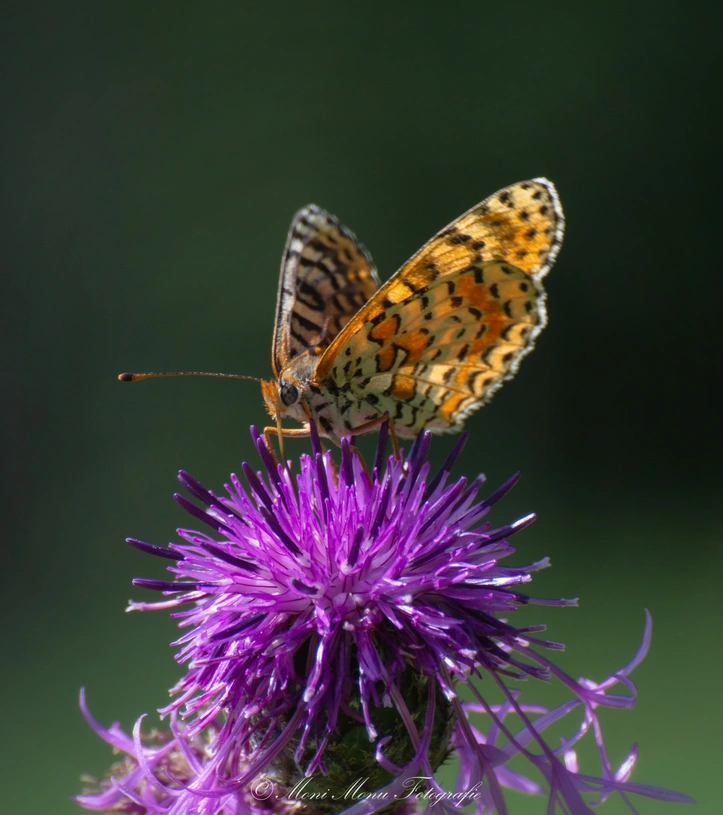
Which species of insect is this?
Melitaea didyma
